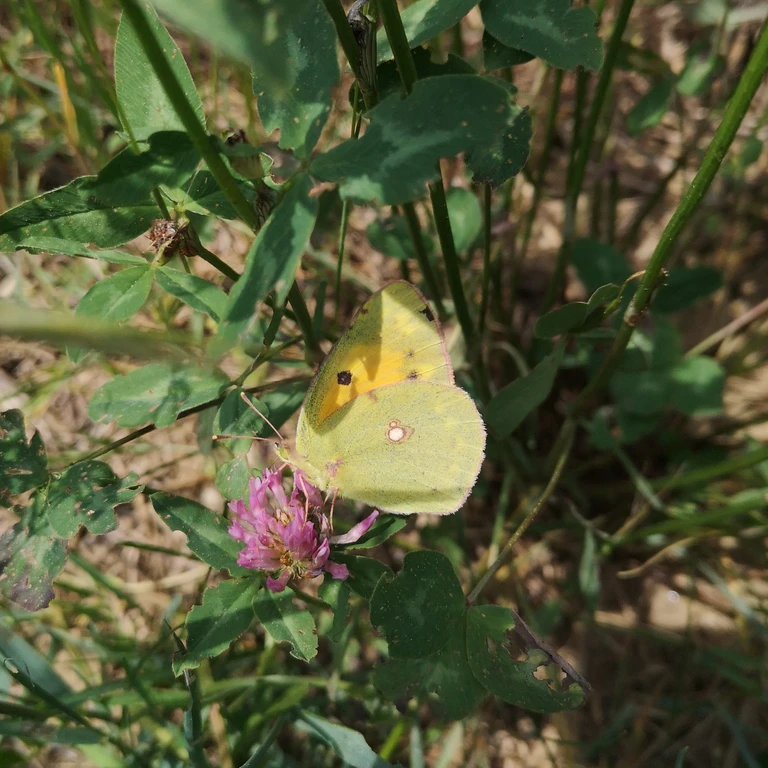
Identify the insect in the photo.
Colias croceus
